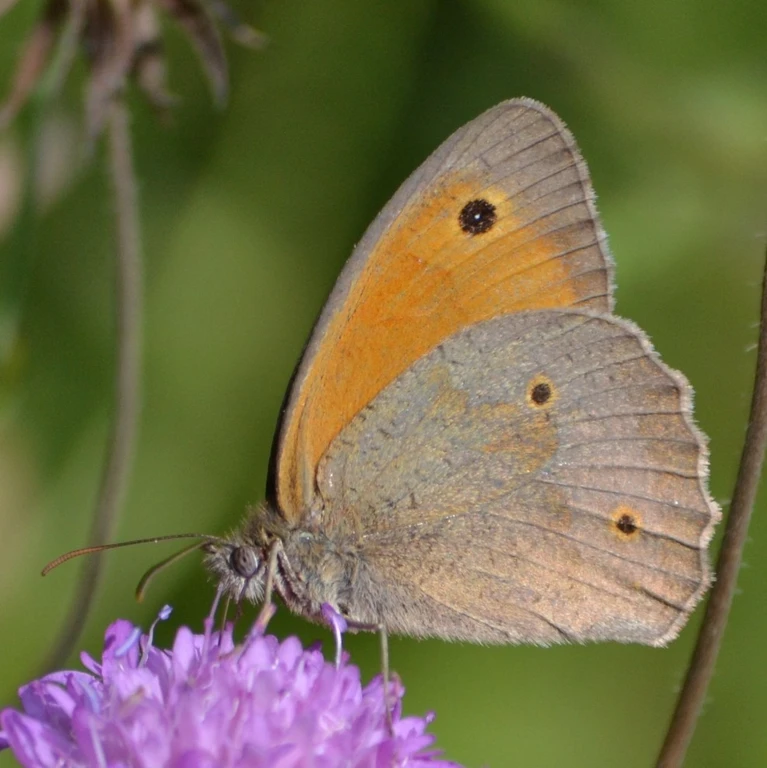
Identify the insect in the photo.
Maniola jurtina
